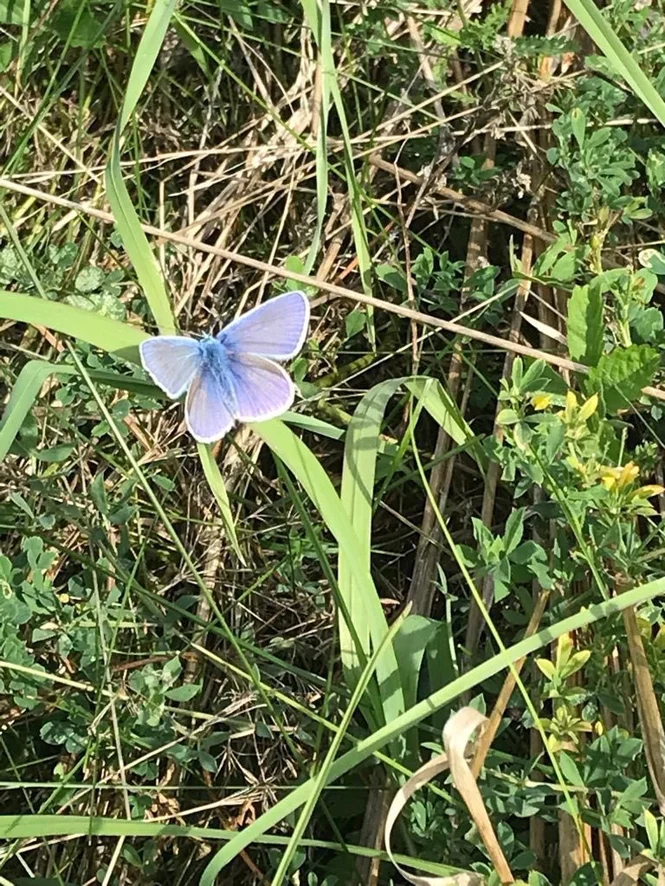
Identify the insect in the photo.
Polyommatus icarus
